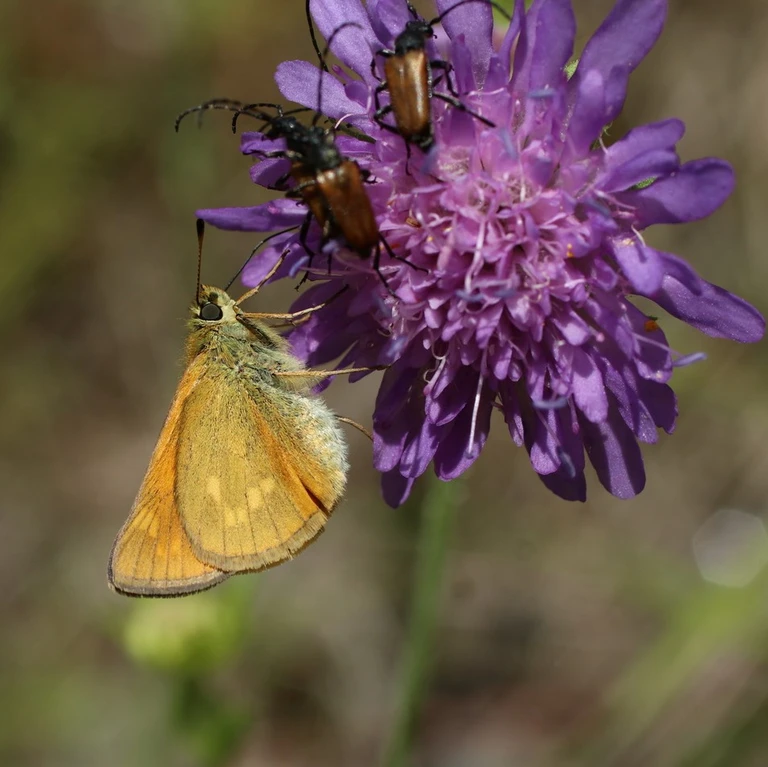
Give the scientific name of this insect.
Ochlodes sylvanus (also Ochlodes venata)
